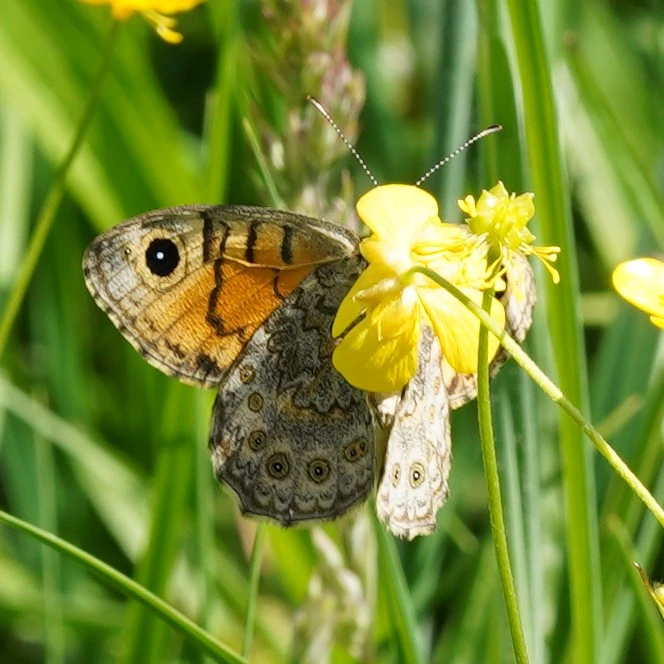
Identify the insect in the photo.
Lasiommata megera (also Pararge megera)
